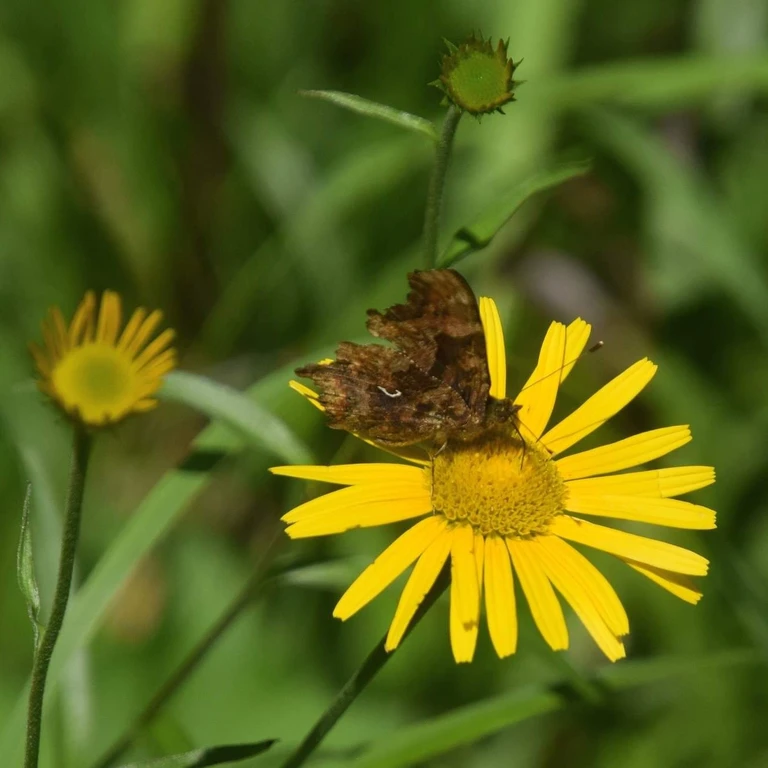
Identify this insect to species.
Polygonia c-album
